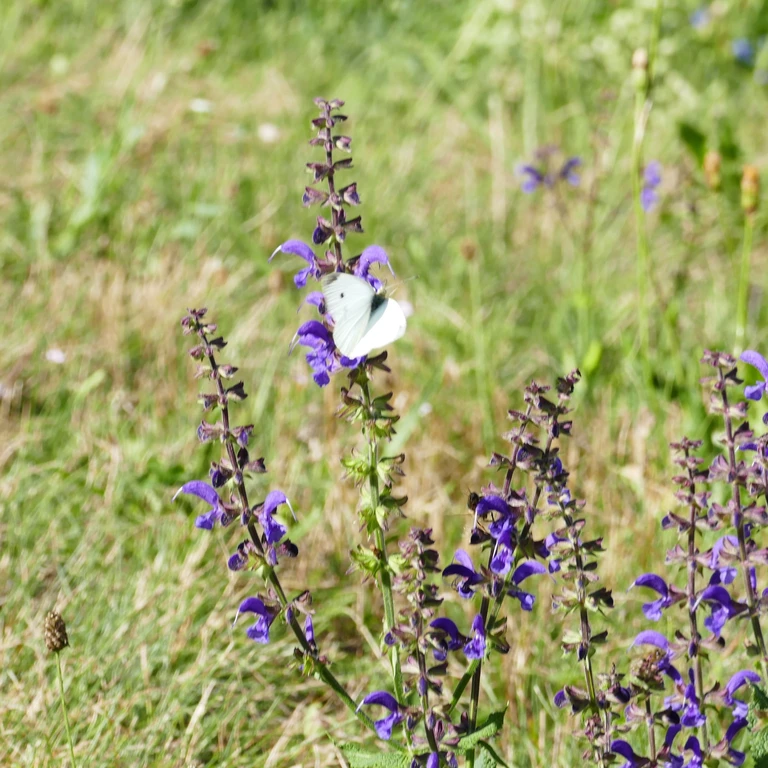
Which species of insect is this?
Pieris rapae
